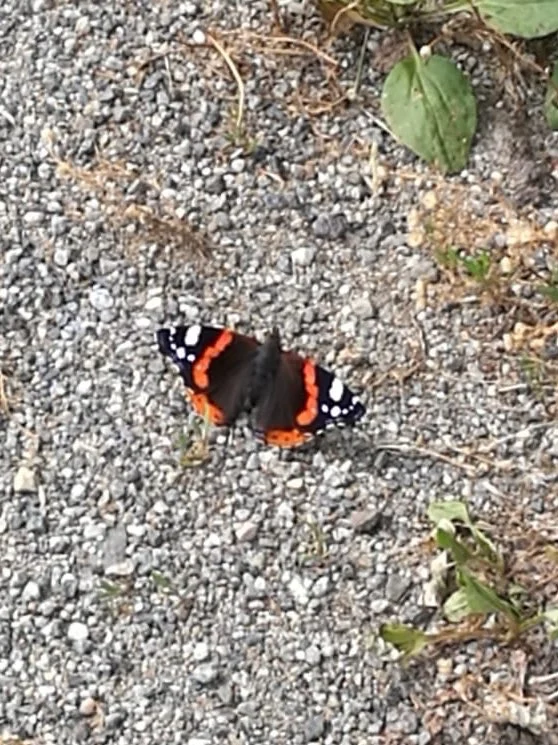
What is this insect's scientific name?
Vanessa atalanta
